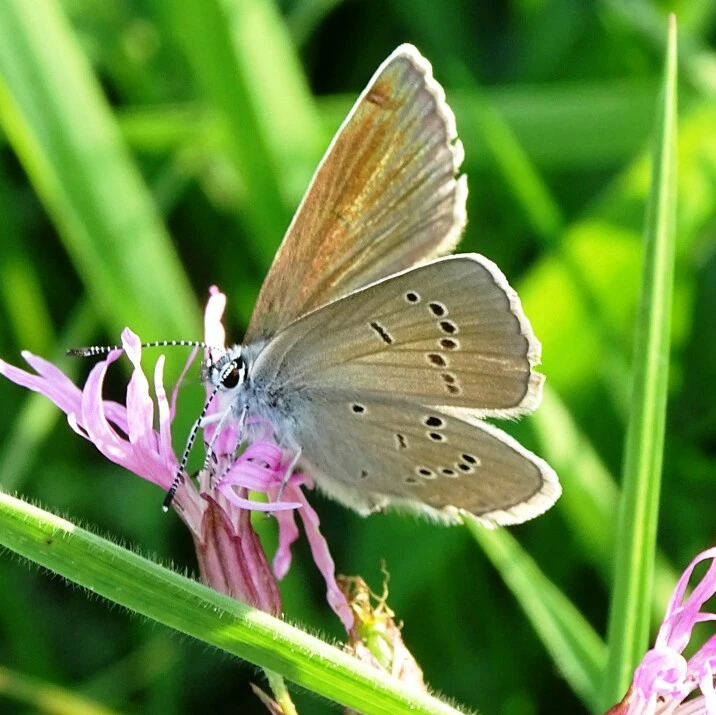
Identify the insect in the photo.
Cyaniris semiargus
